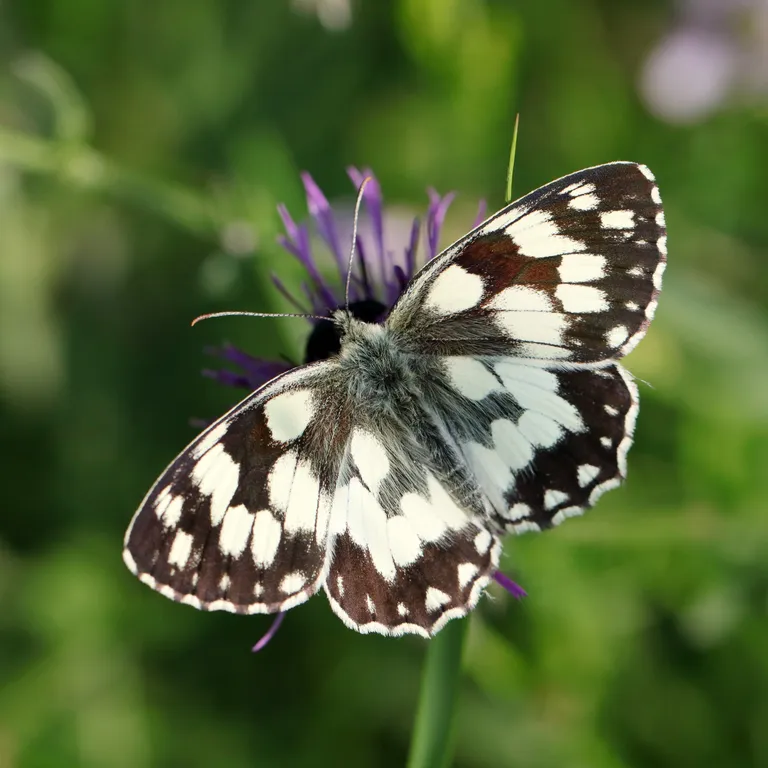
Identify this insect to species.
Melanargia galathea
